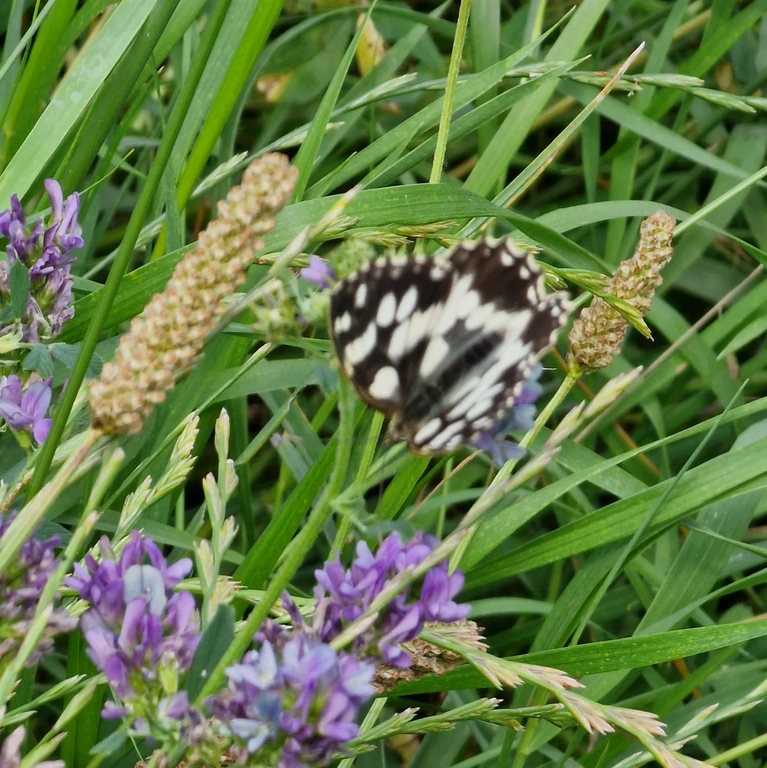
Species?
Melanargia galathea
